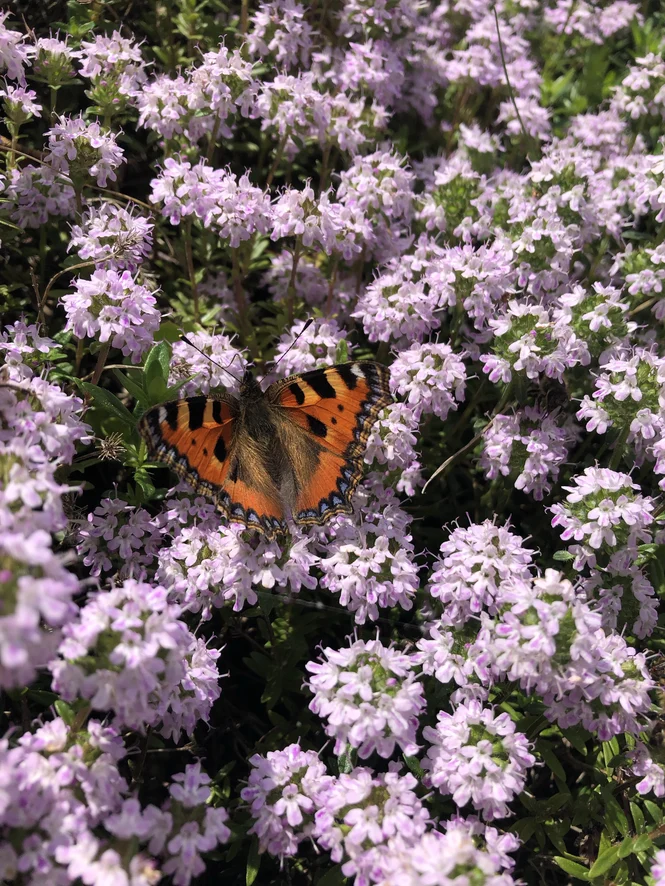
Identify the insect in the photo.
Aglais urticae
